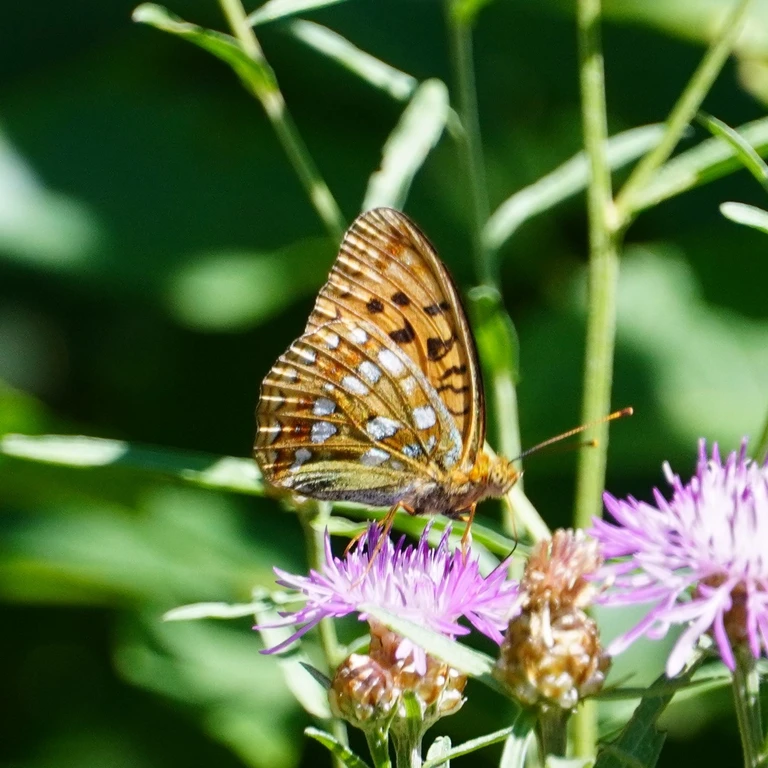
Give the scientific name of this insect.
Fabriciana adippe
